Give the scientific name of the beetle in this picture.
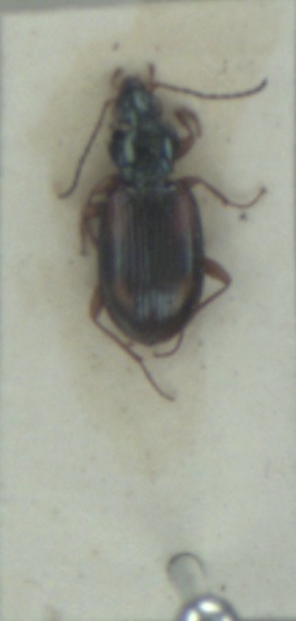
Bembidion tetracolum
